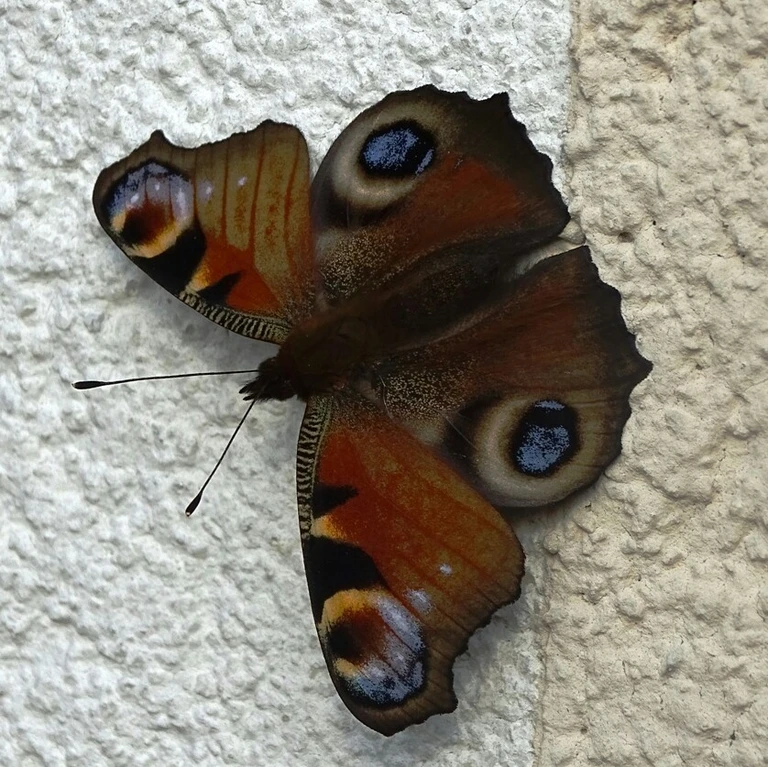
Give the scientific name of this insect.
Aglais io
